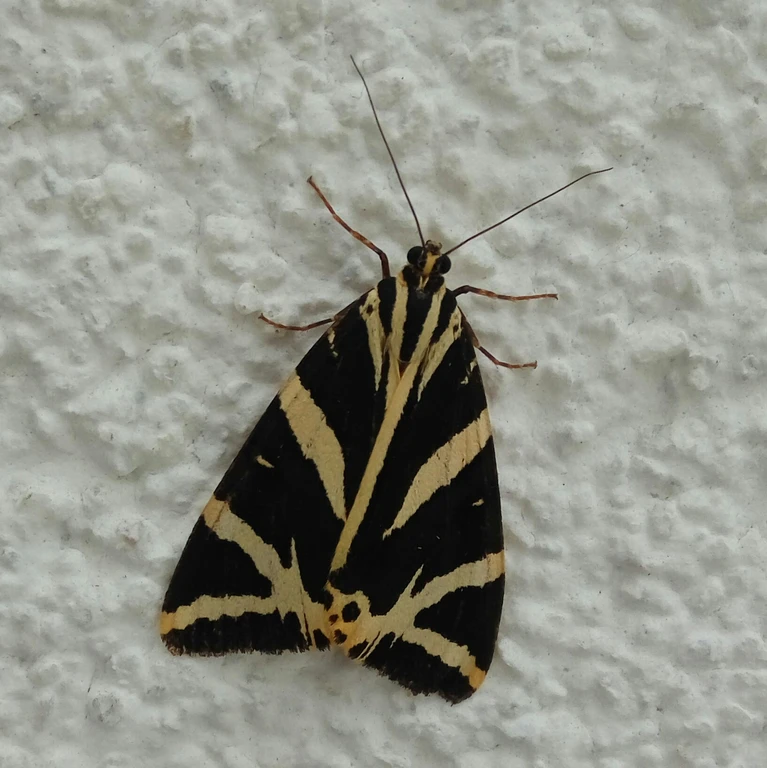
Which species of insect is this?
Euplagia quadripunctaria
